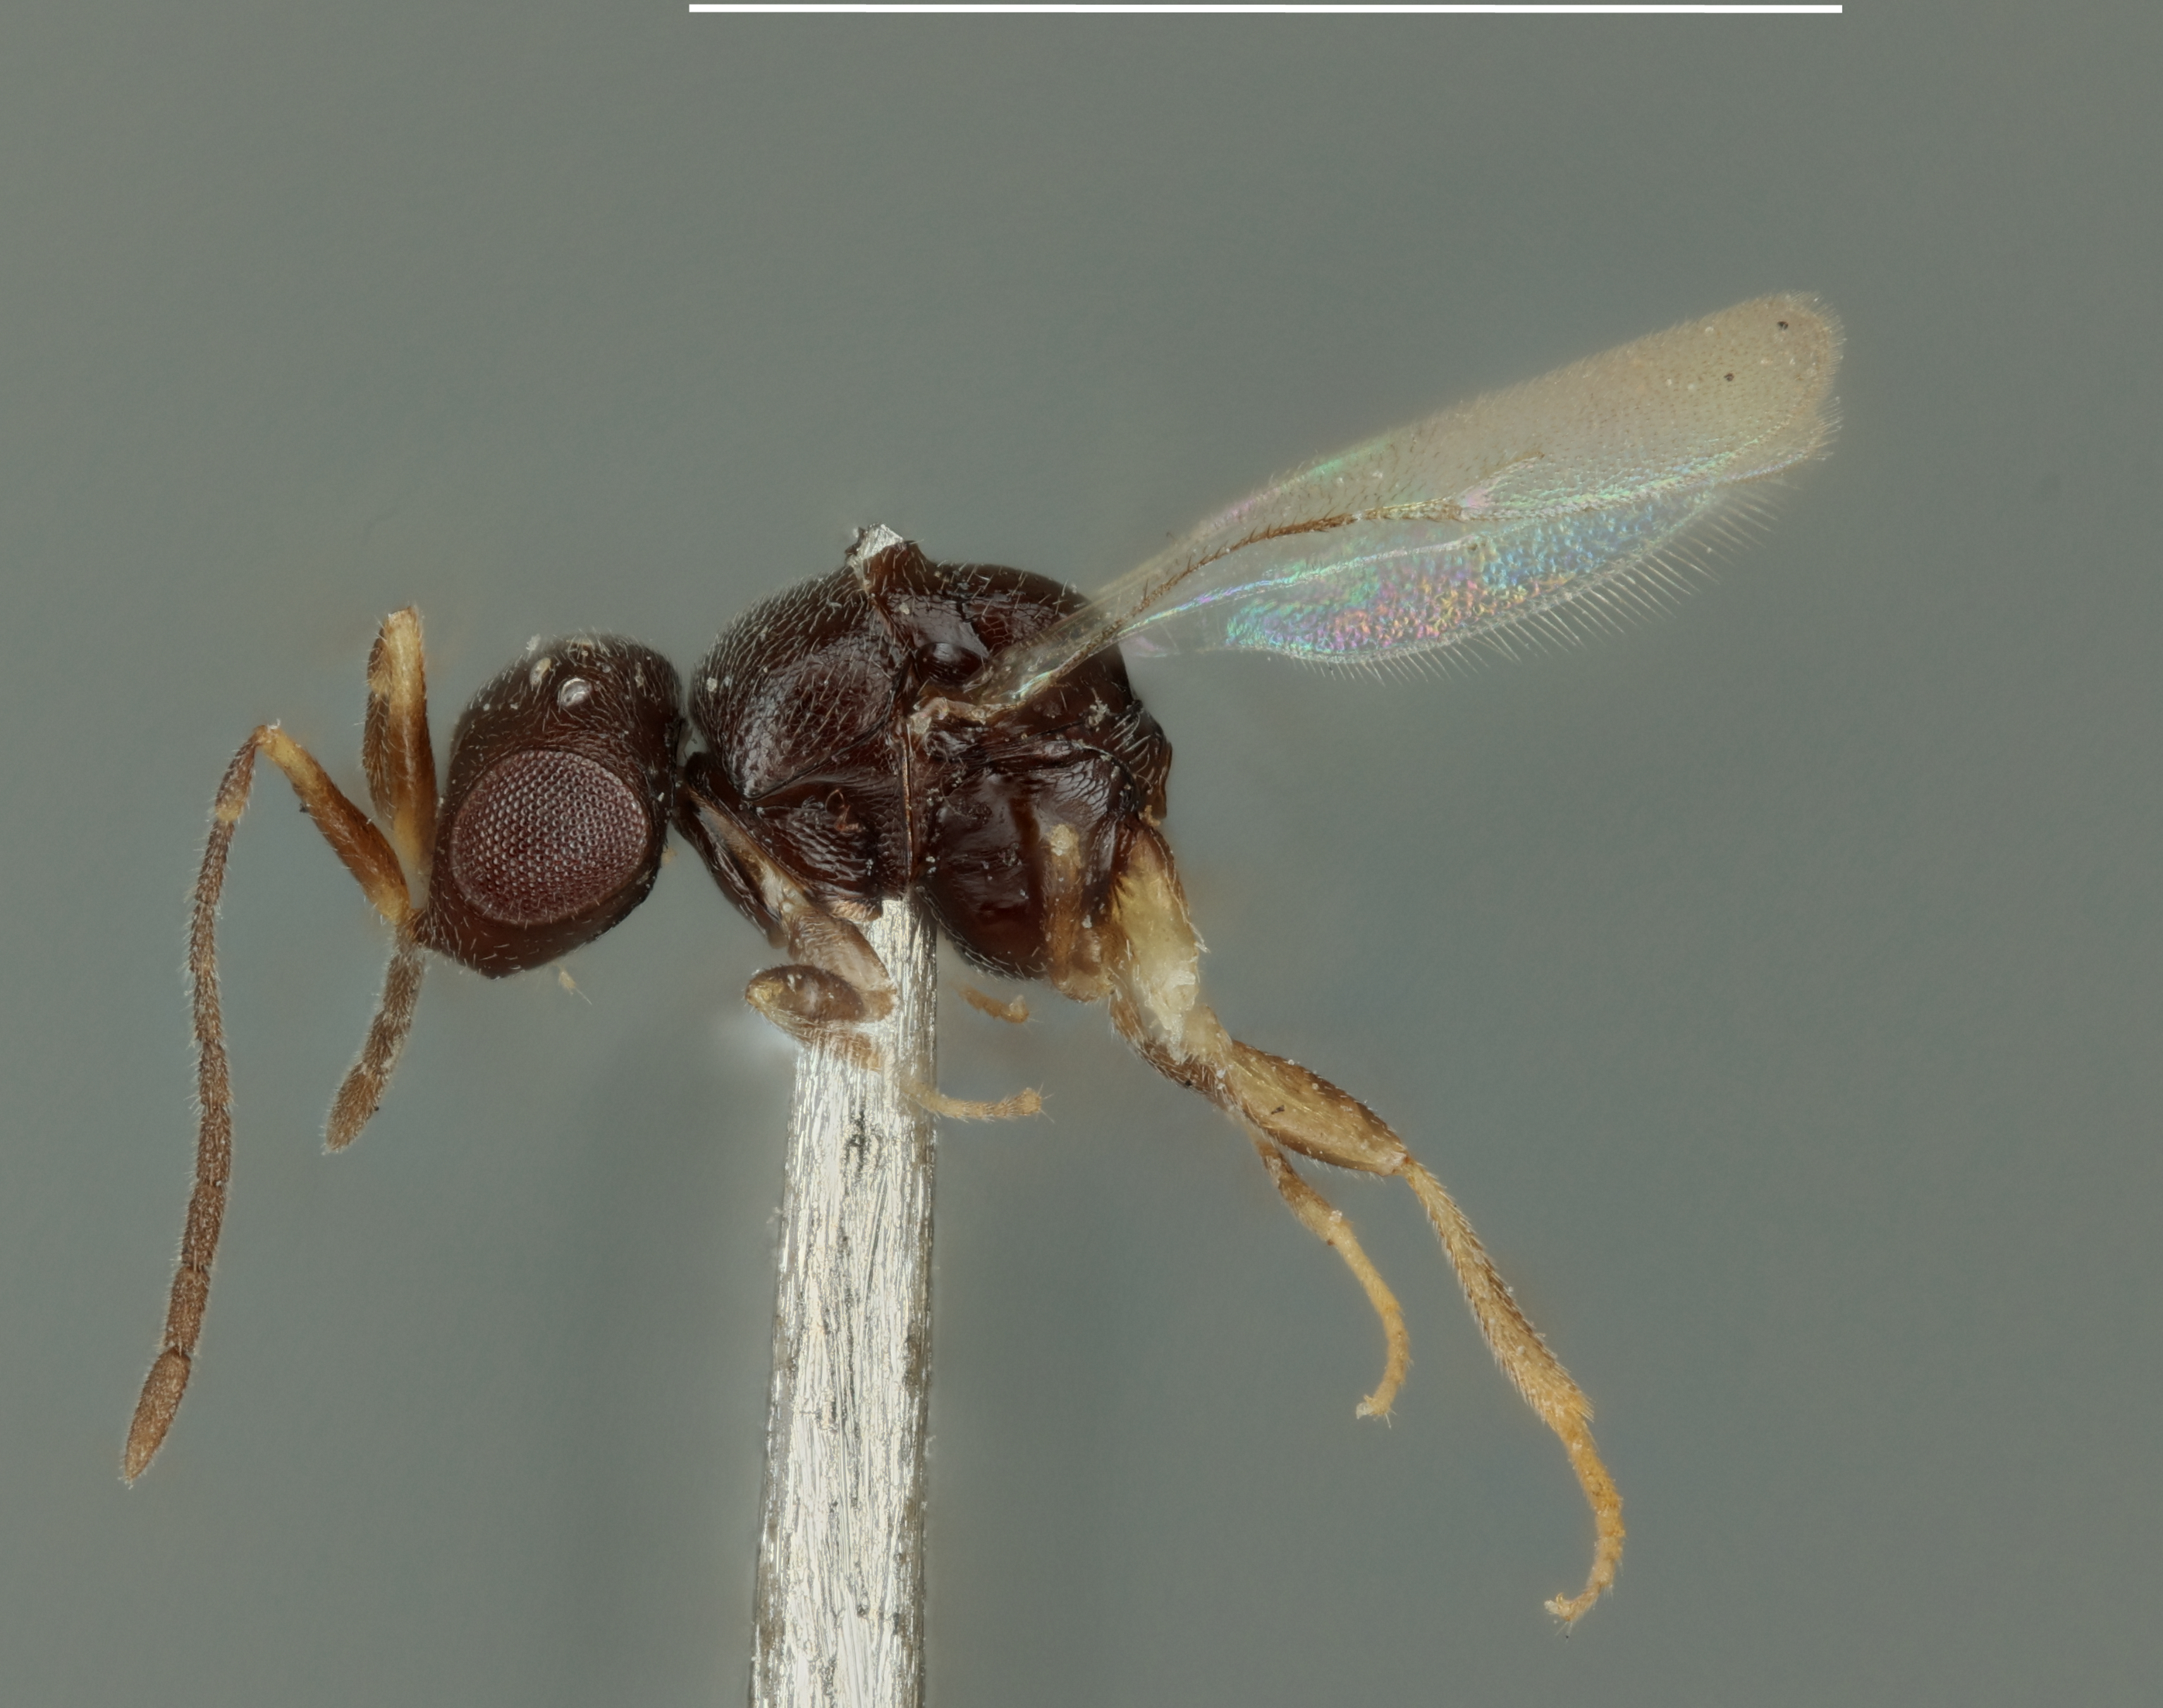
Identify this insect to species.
Aphanogmus nigrofornicatus
